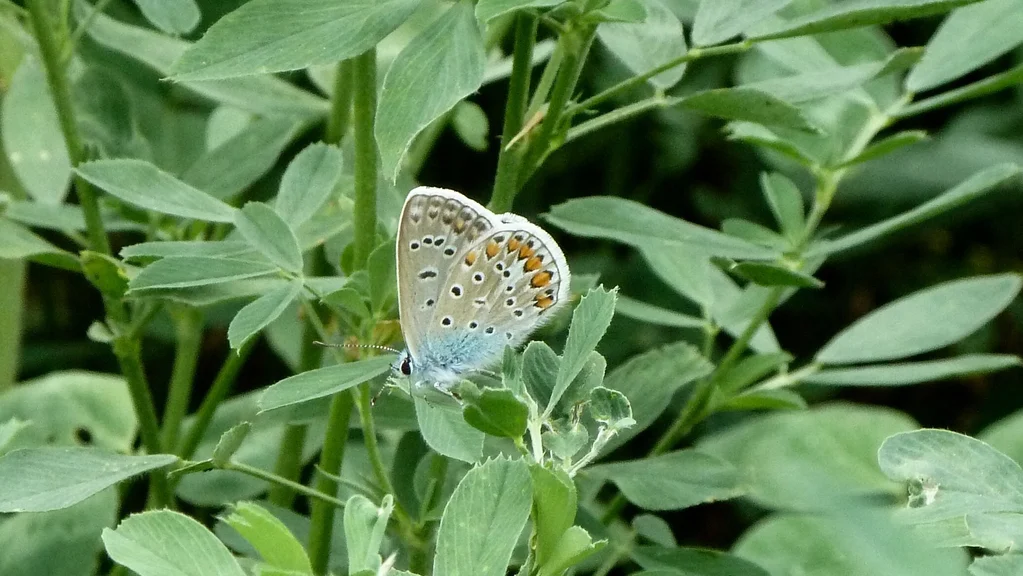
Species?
Polyommatus icarus
